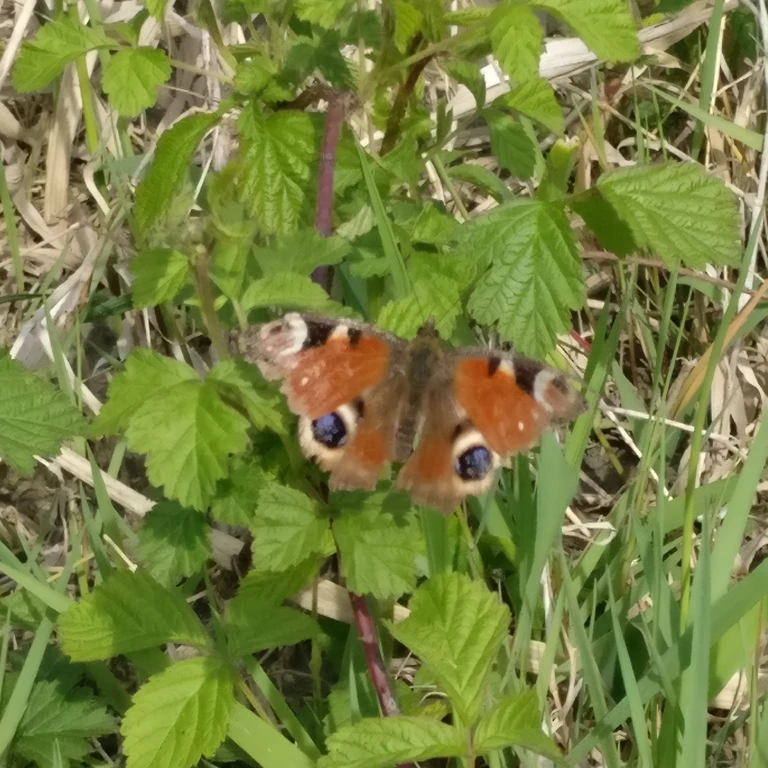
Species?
Aglais io
